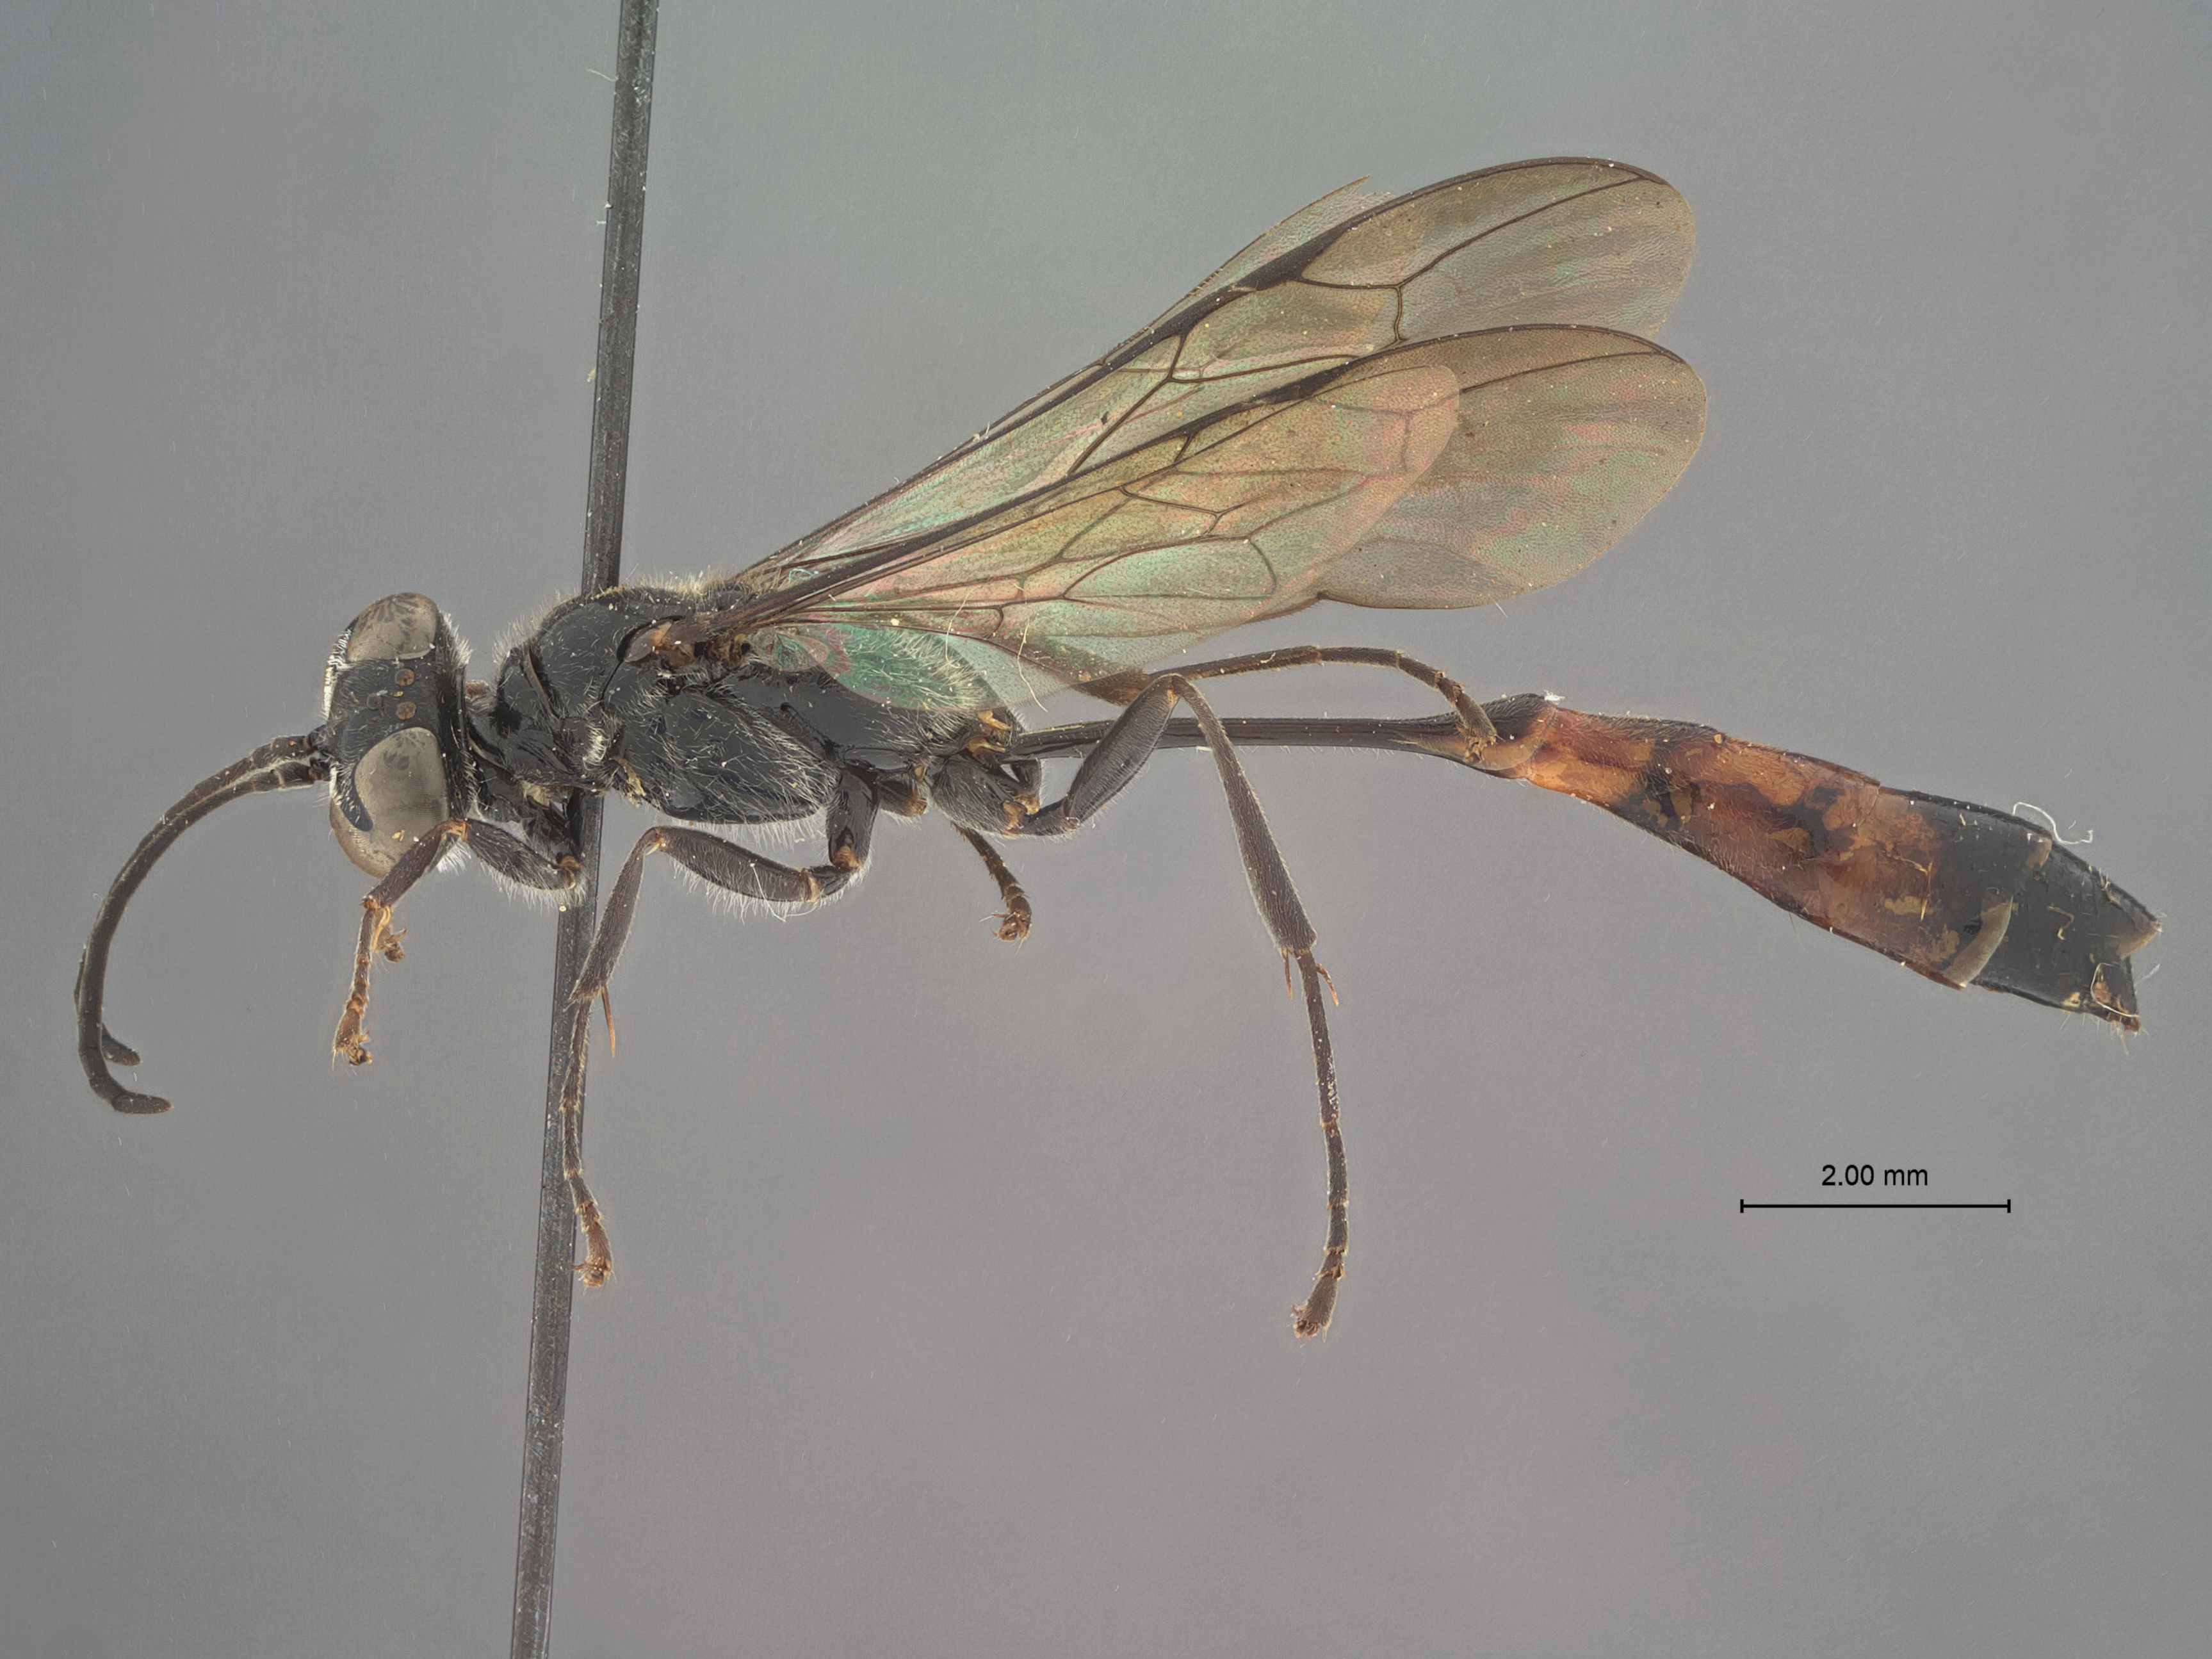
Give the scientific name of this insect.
Trypoxylon lamellatum
